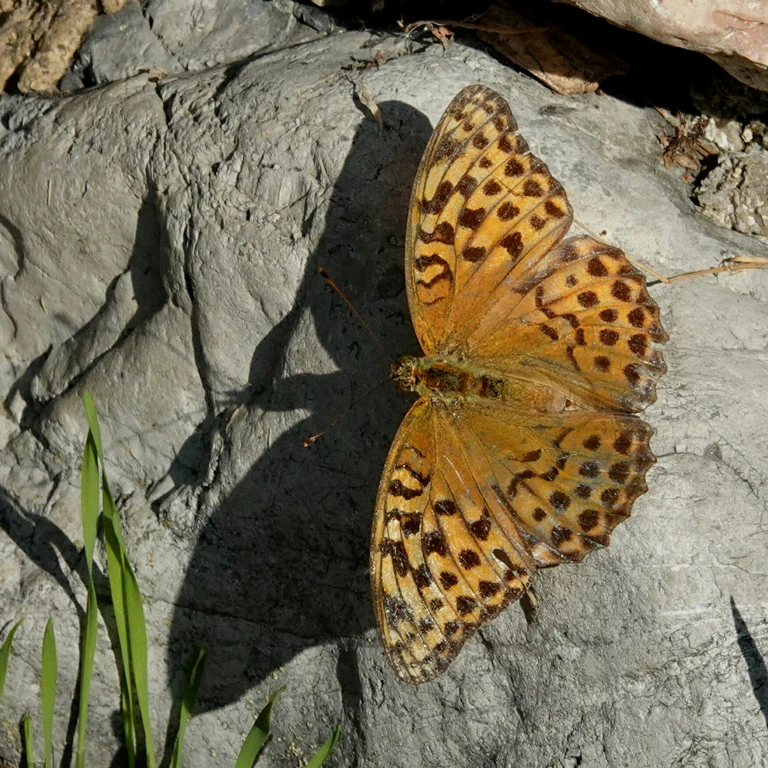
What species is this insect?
Argynnis paphia
